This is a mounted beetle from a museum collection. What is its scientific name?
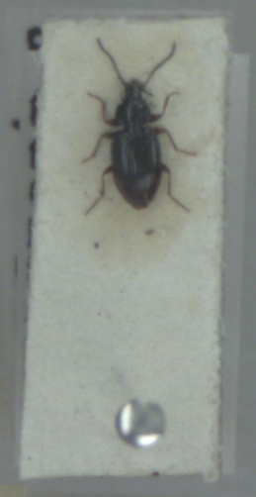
Bembidion guttula
